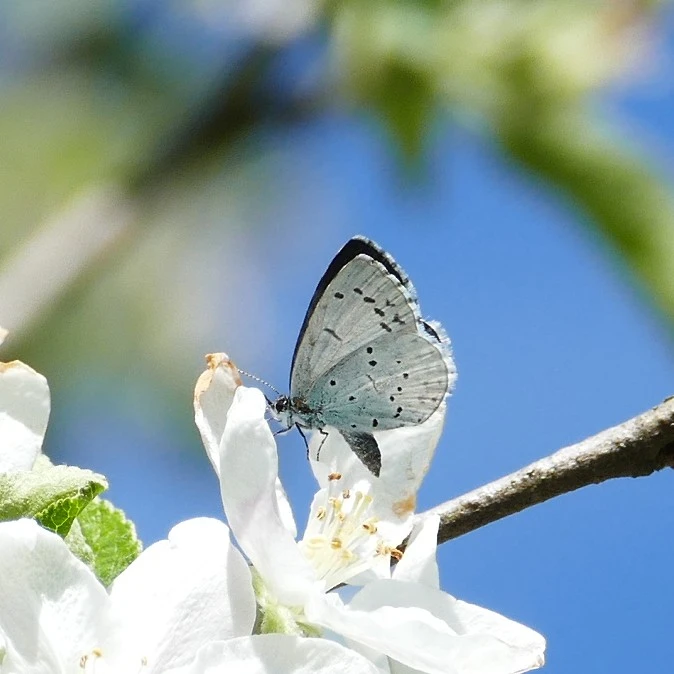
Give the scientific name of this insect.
Celastrina argiolus
